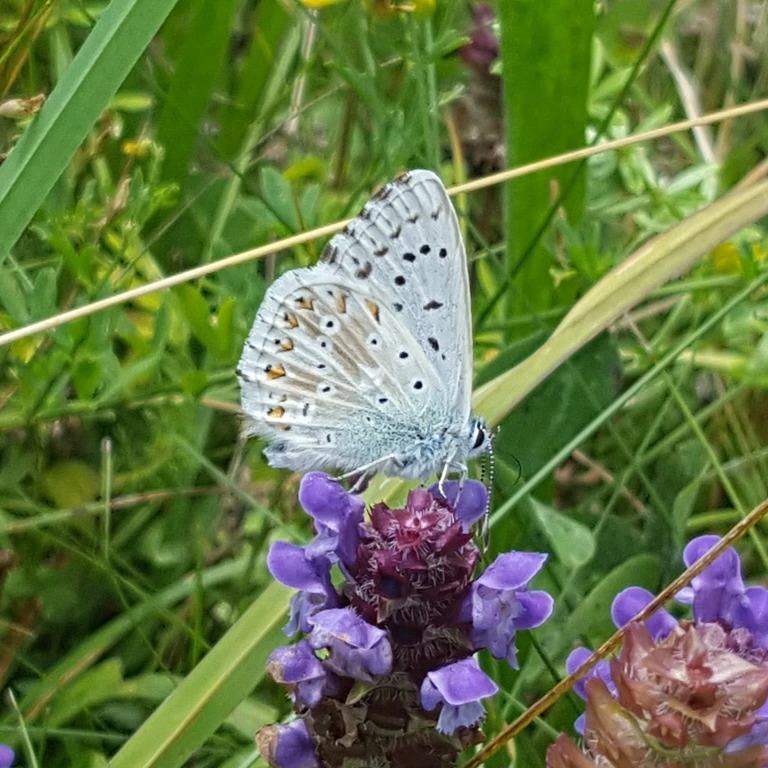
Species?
Lysandra coridon
